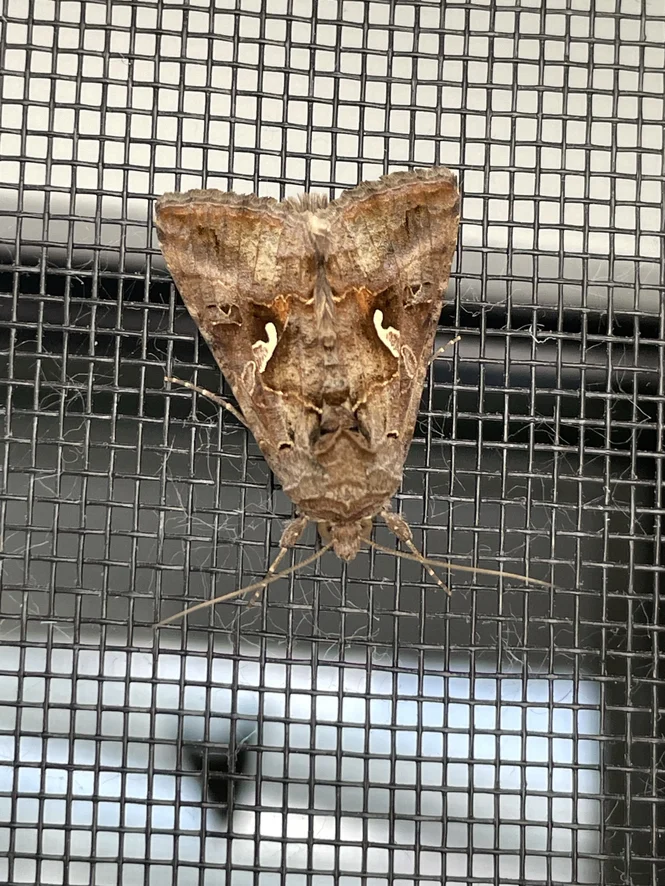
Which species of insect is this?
Autographa gamma
